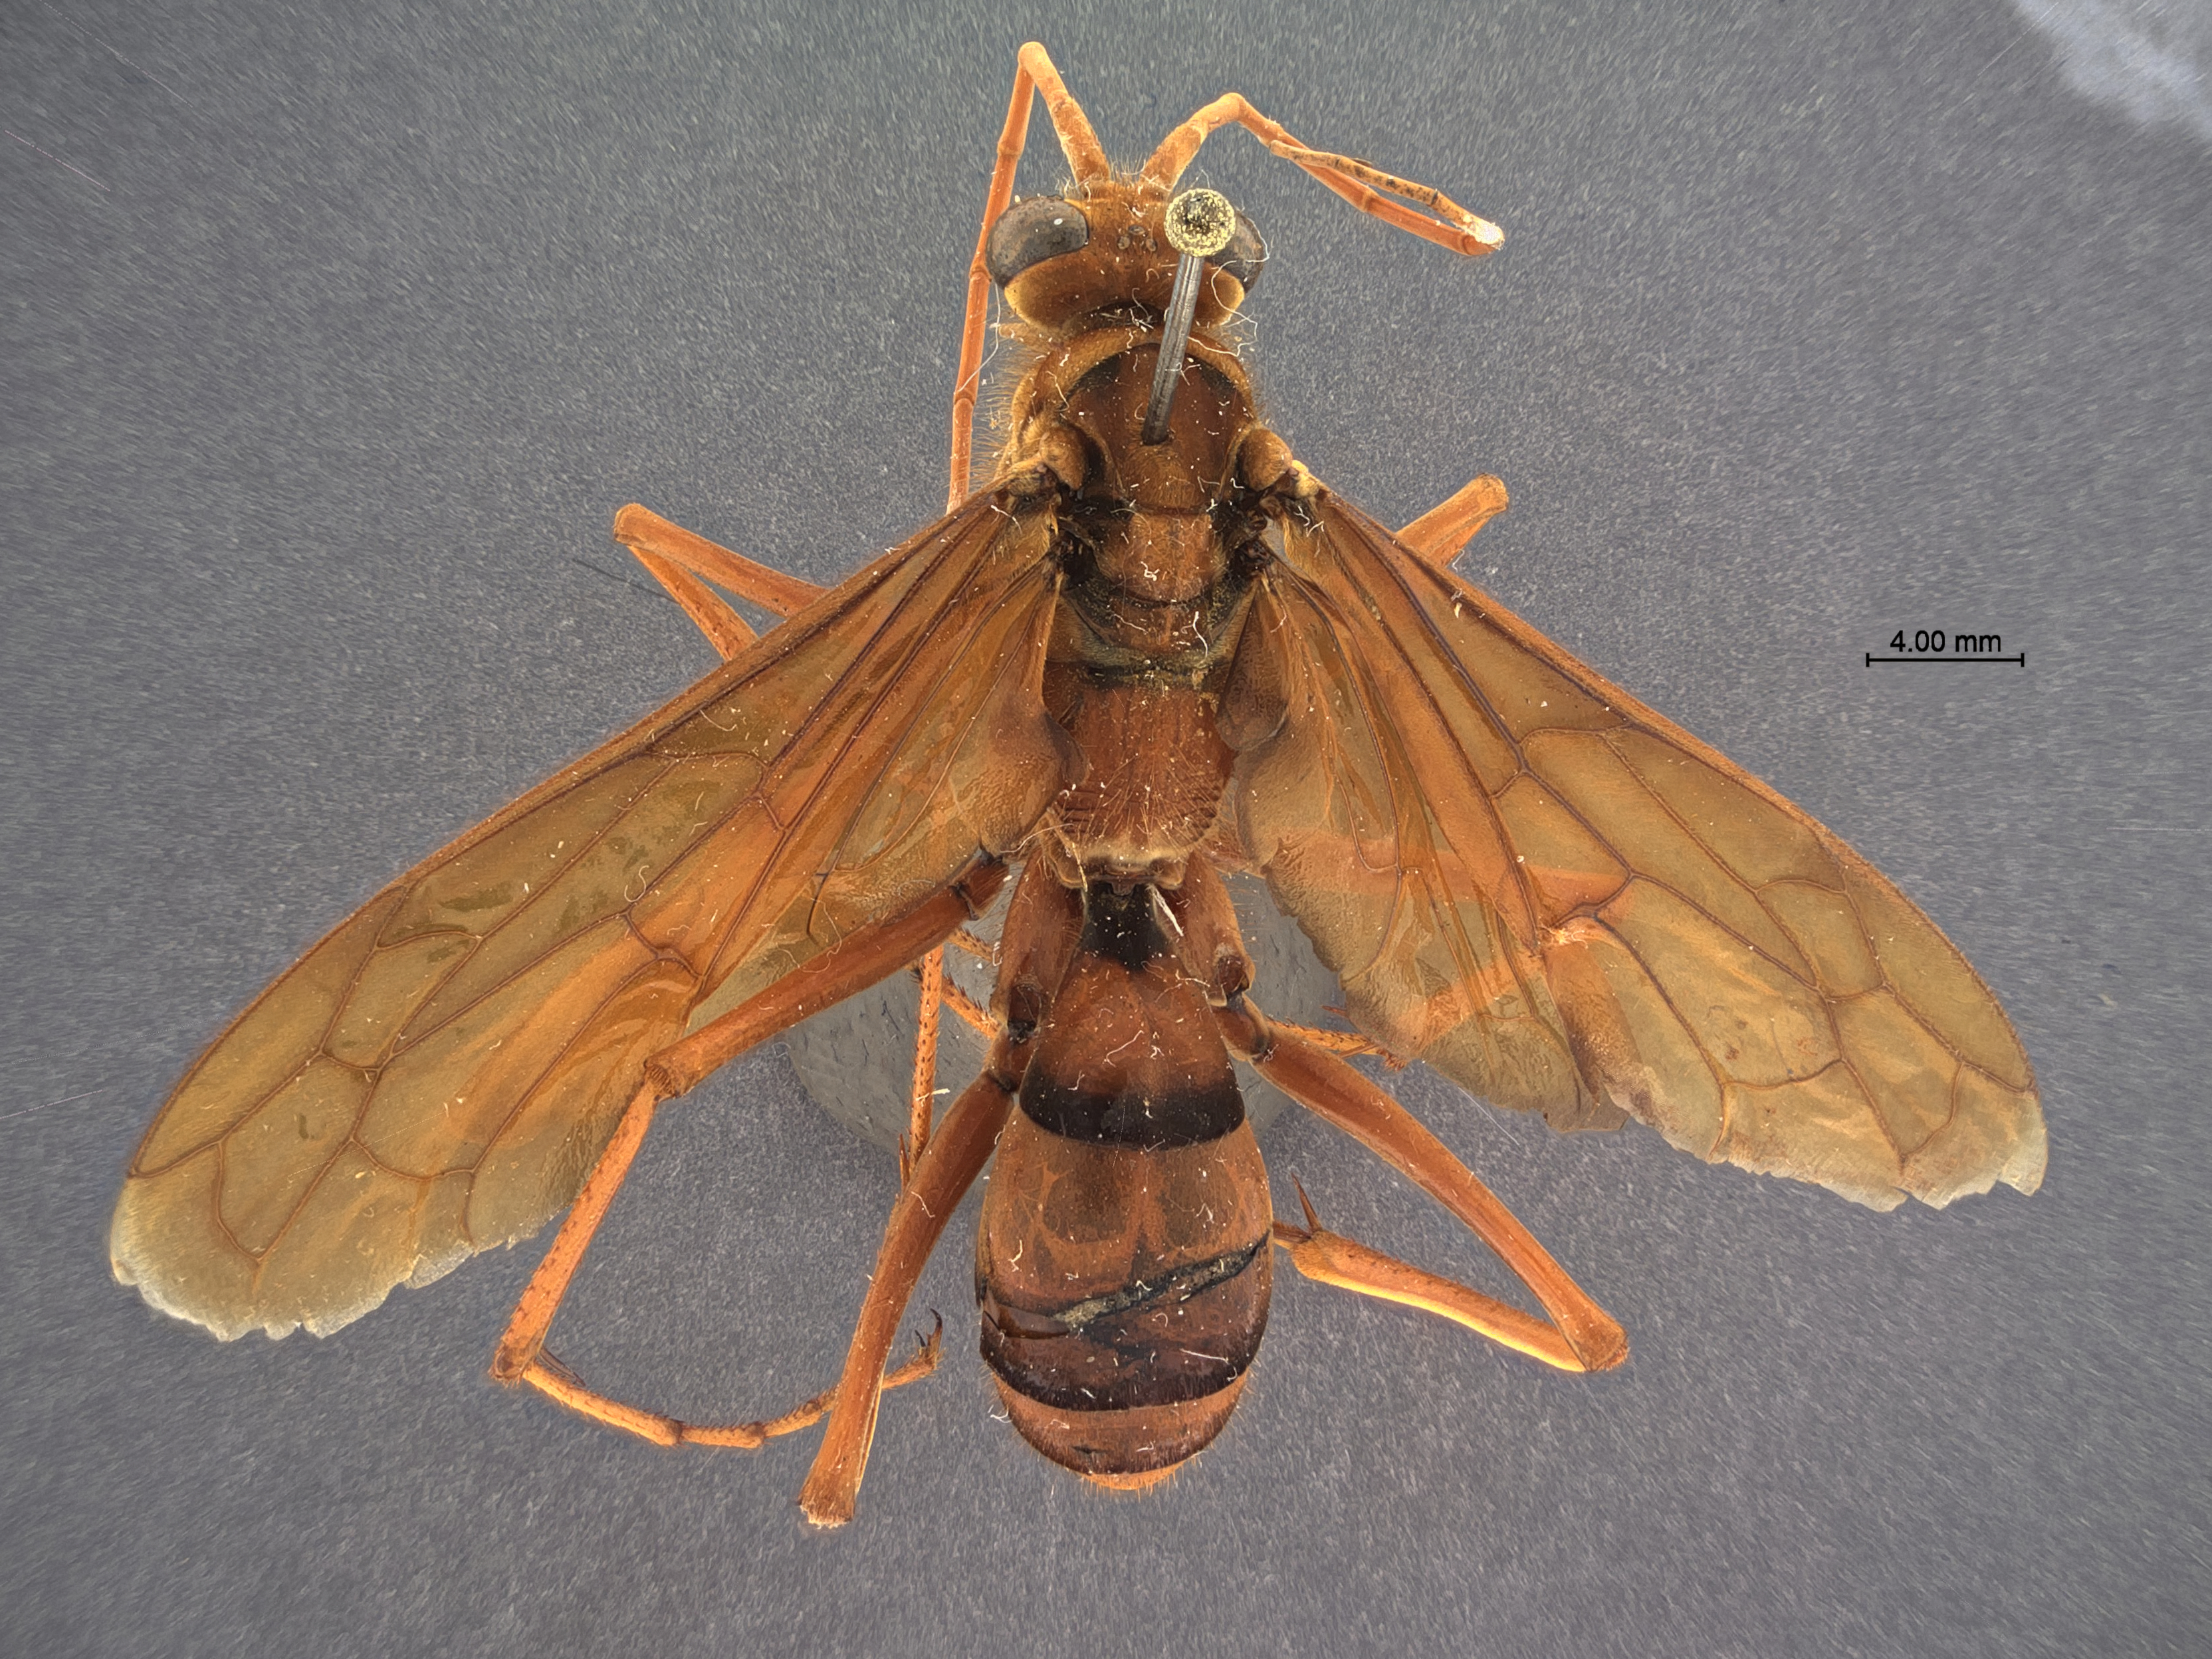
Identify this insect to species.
Leptodialepsis veddas
